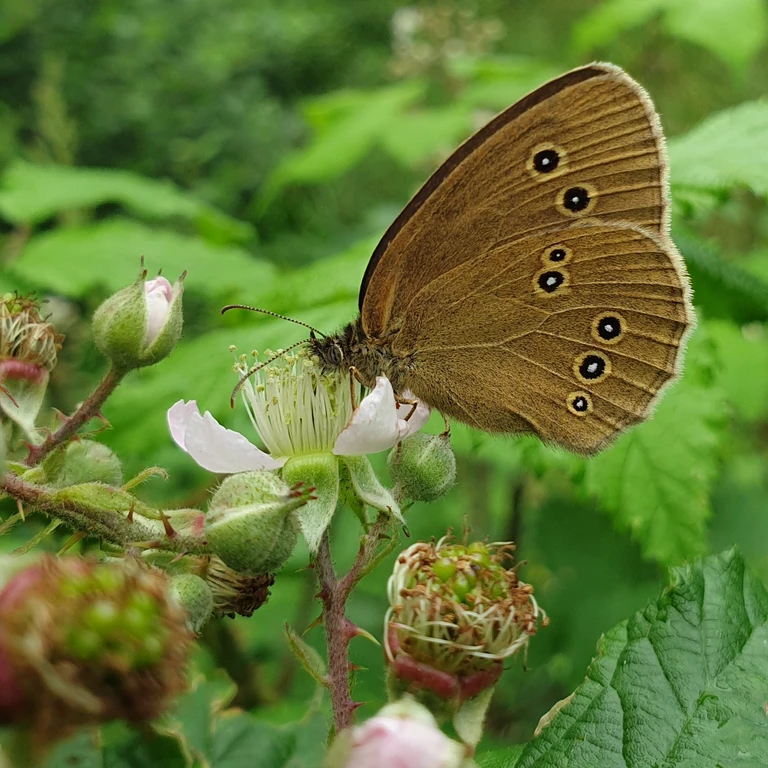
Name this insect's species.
Aphantopus hyperantus
